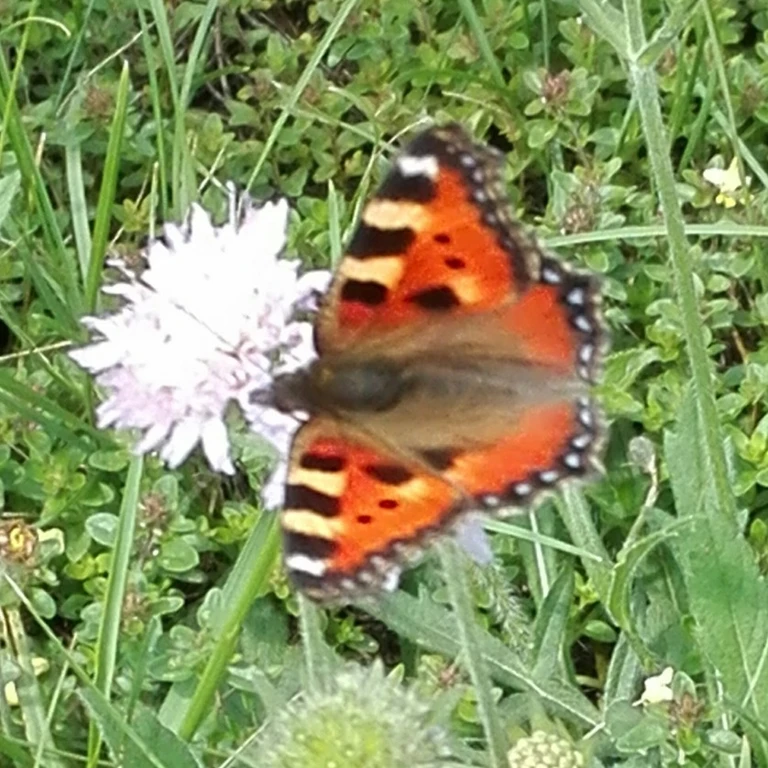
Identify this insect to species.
Aglais urticae
